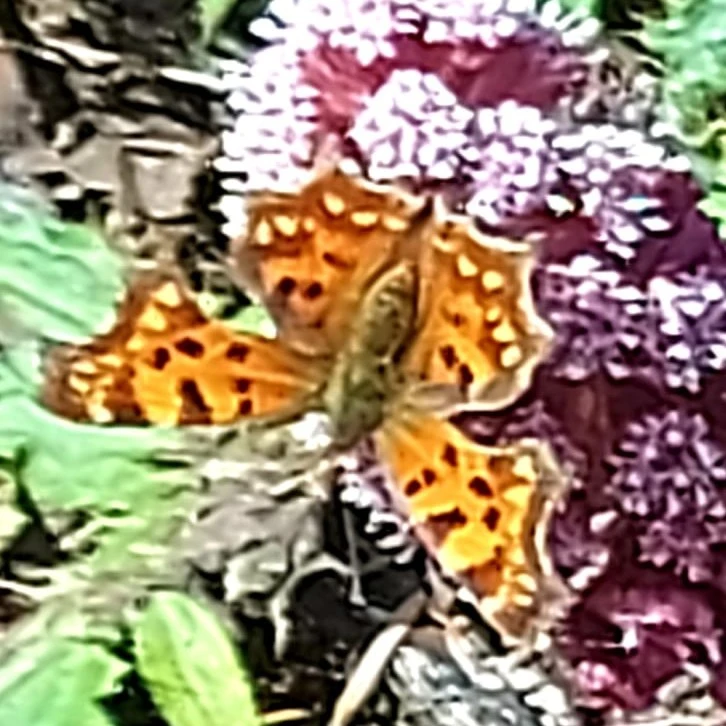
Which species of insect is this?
Polygonia c-album
